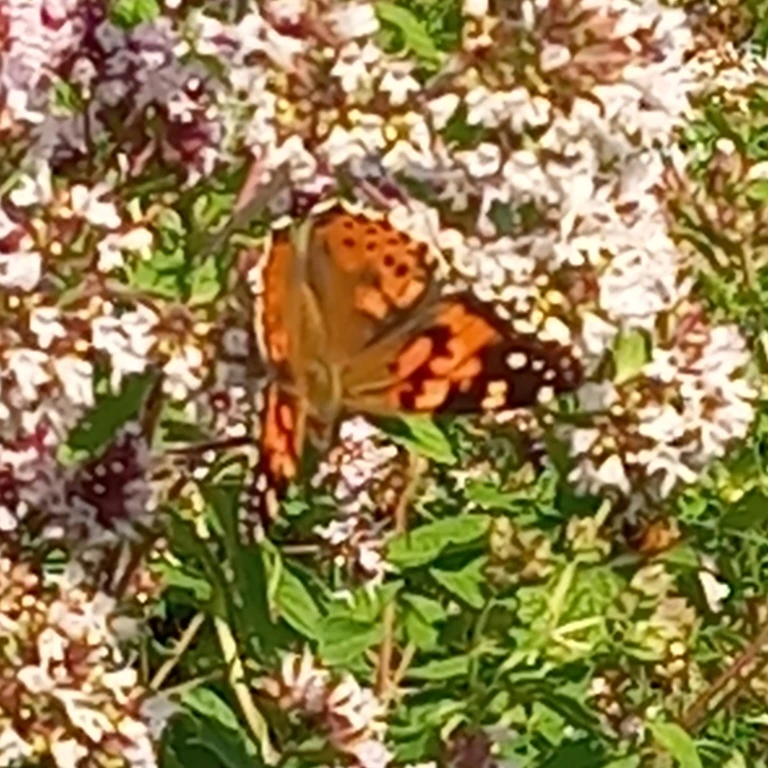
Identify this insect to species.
Vanessa cardui
